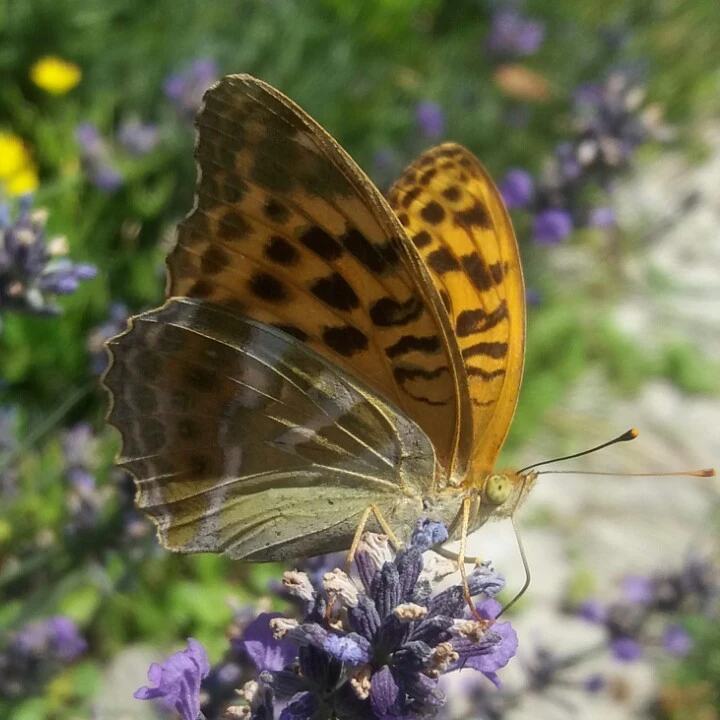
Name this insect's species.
Argynnis paphia
